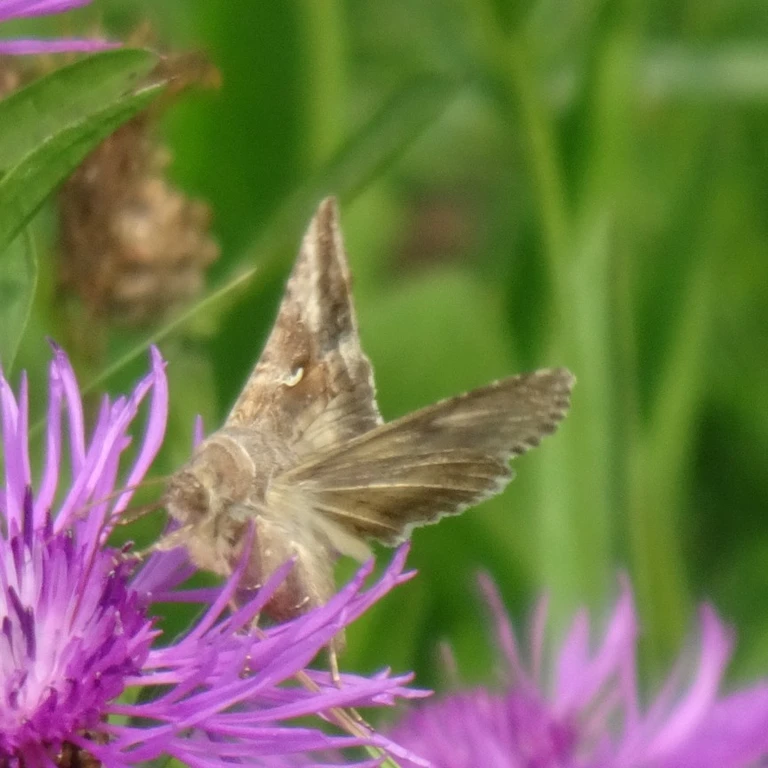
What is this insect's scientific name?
Autographa gamma
